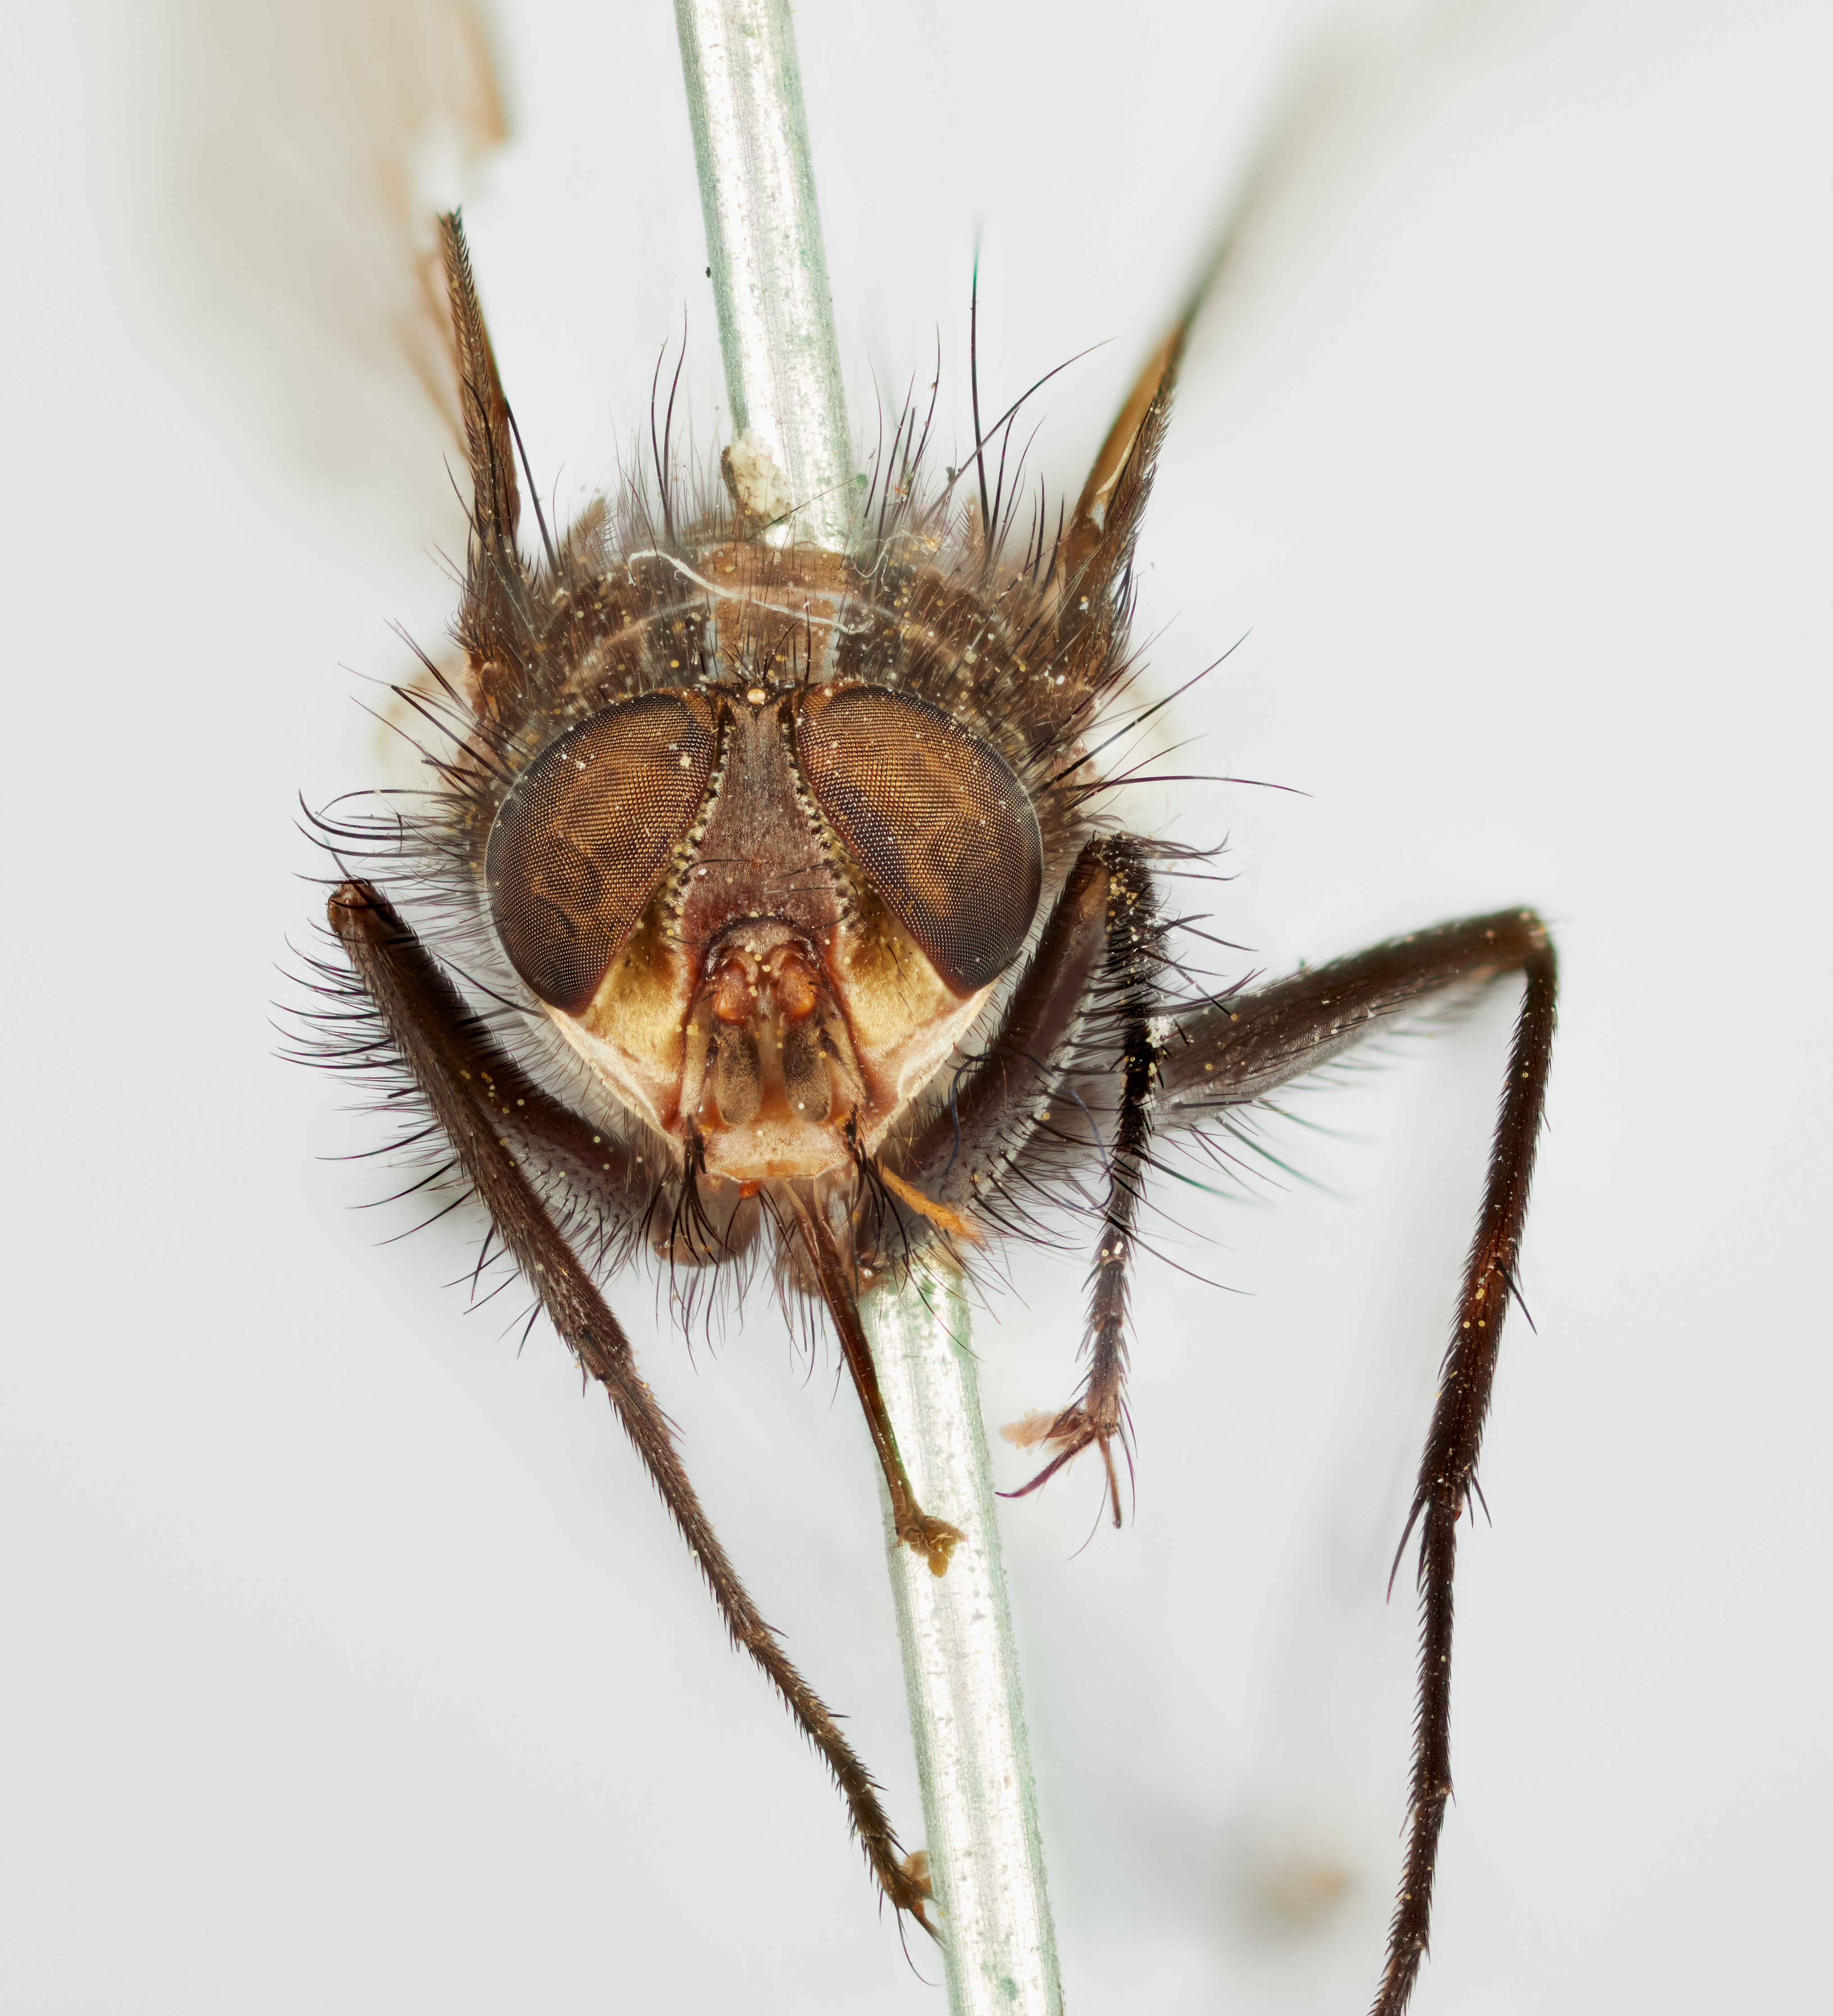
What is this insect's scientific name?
Myocera bivittata
